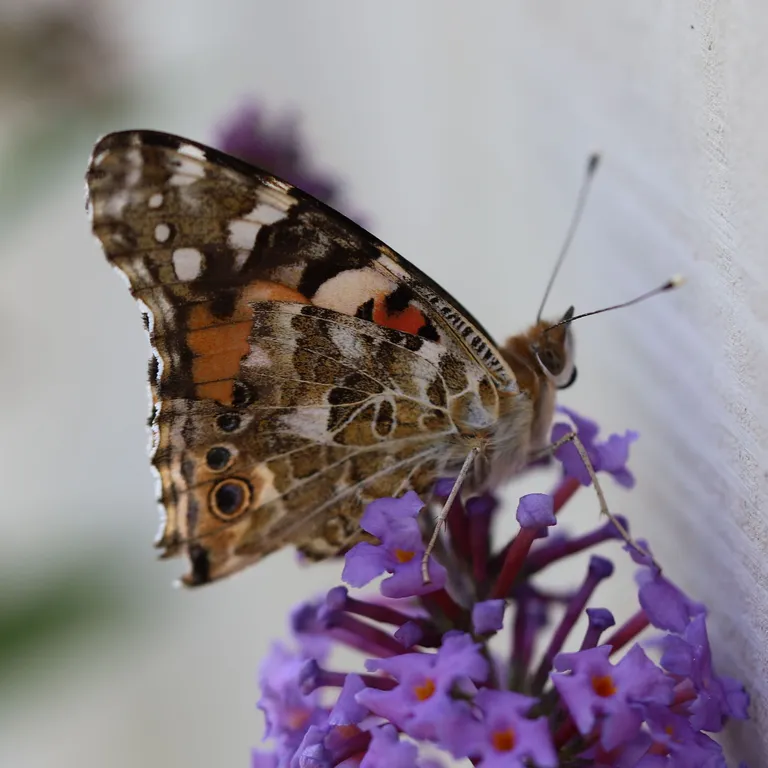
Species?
Vanessa cardui
